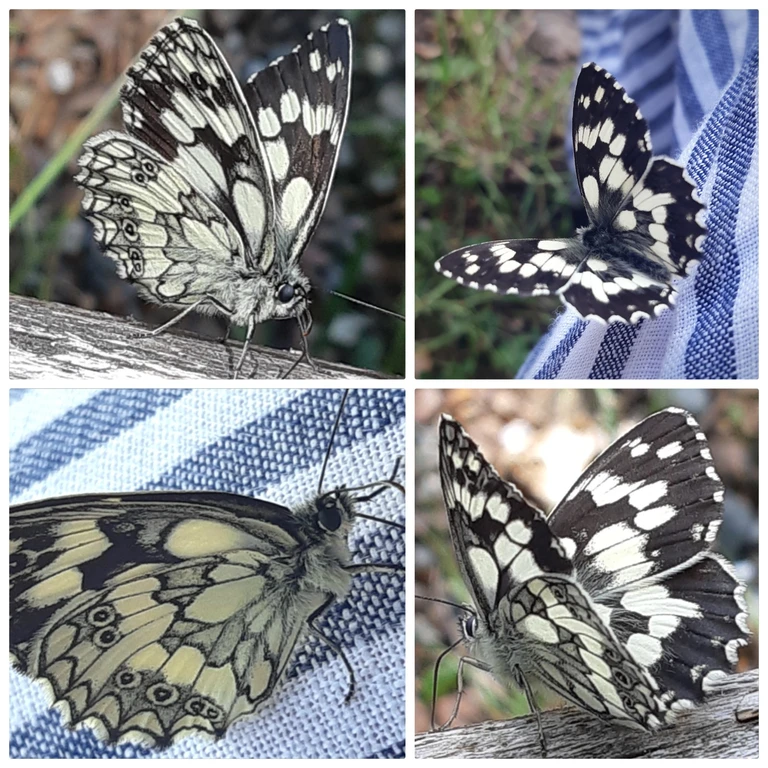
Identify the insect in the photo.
Melanargia galathea
